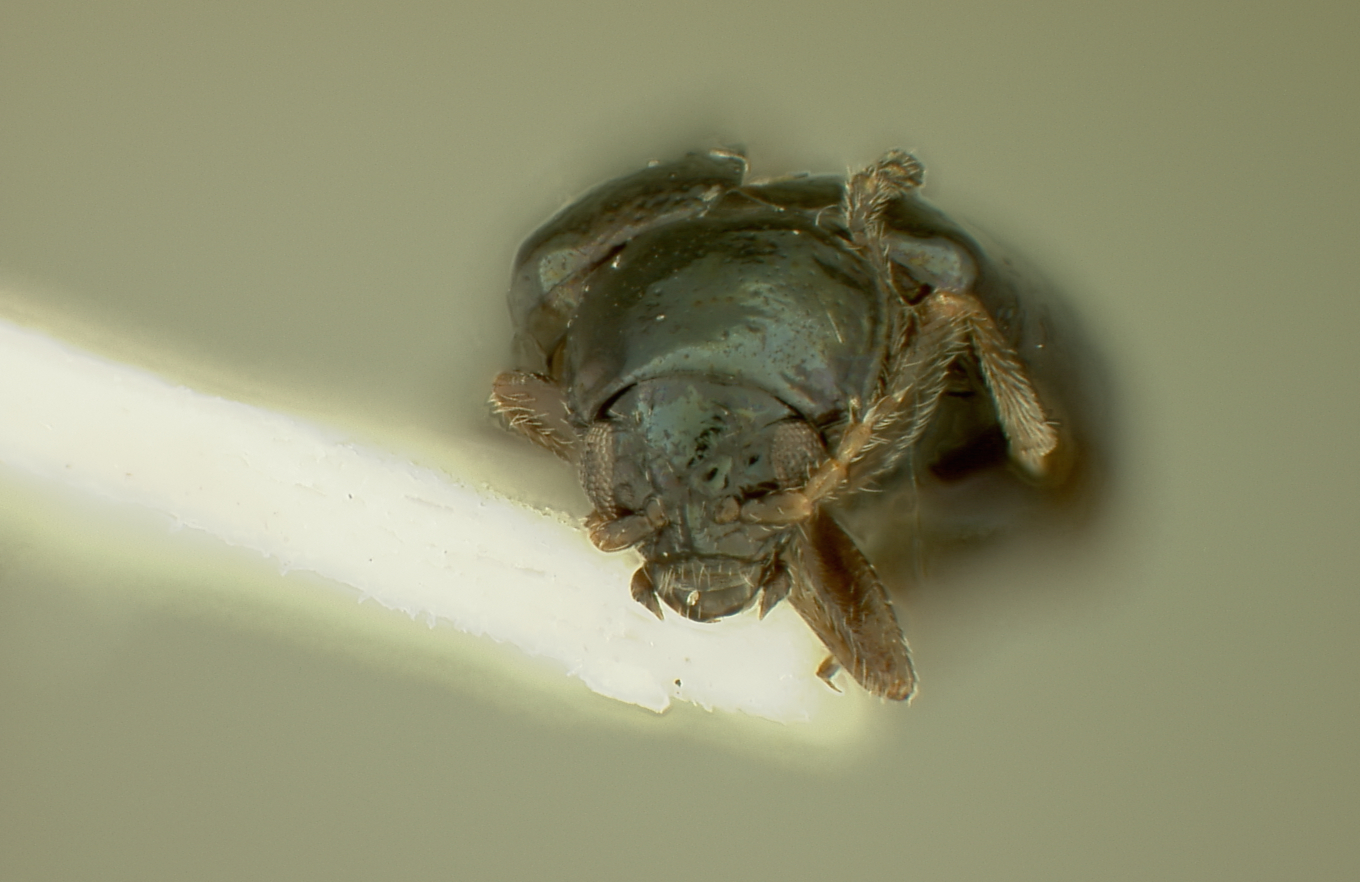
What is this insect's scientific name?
Aphthona schereri
